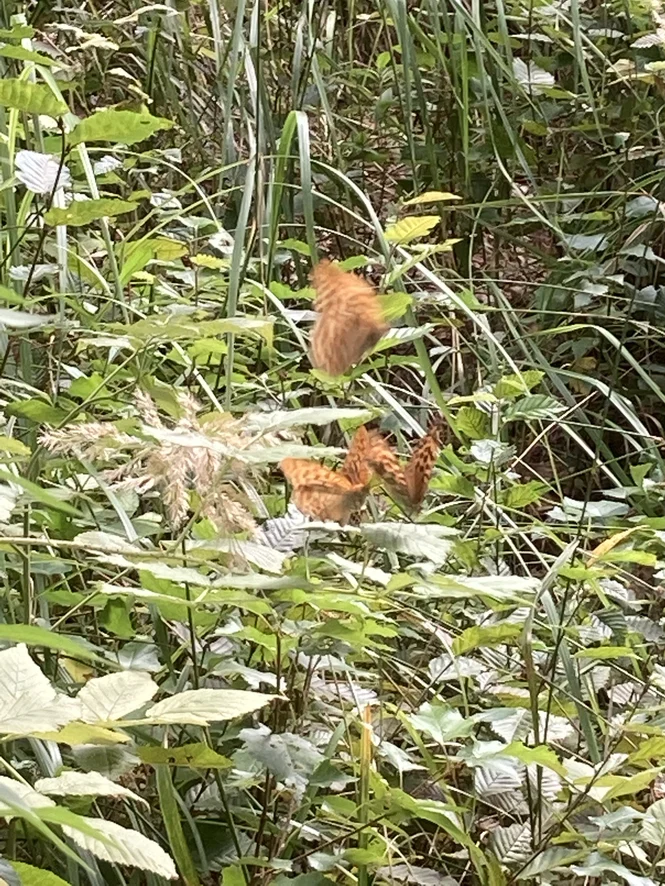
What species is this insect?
Argynnis paphia
